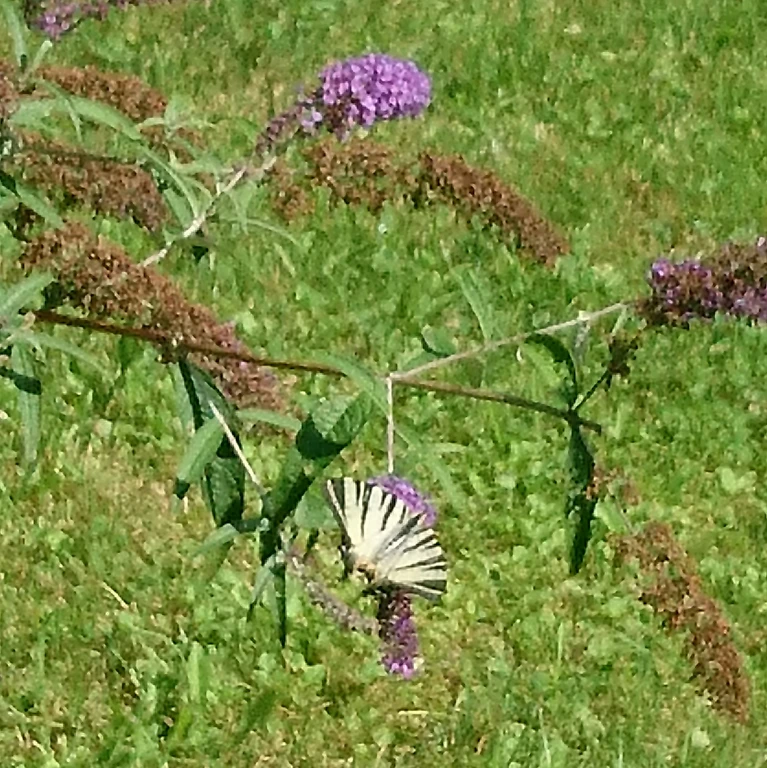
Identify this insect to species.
Iphiclides podalirius
